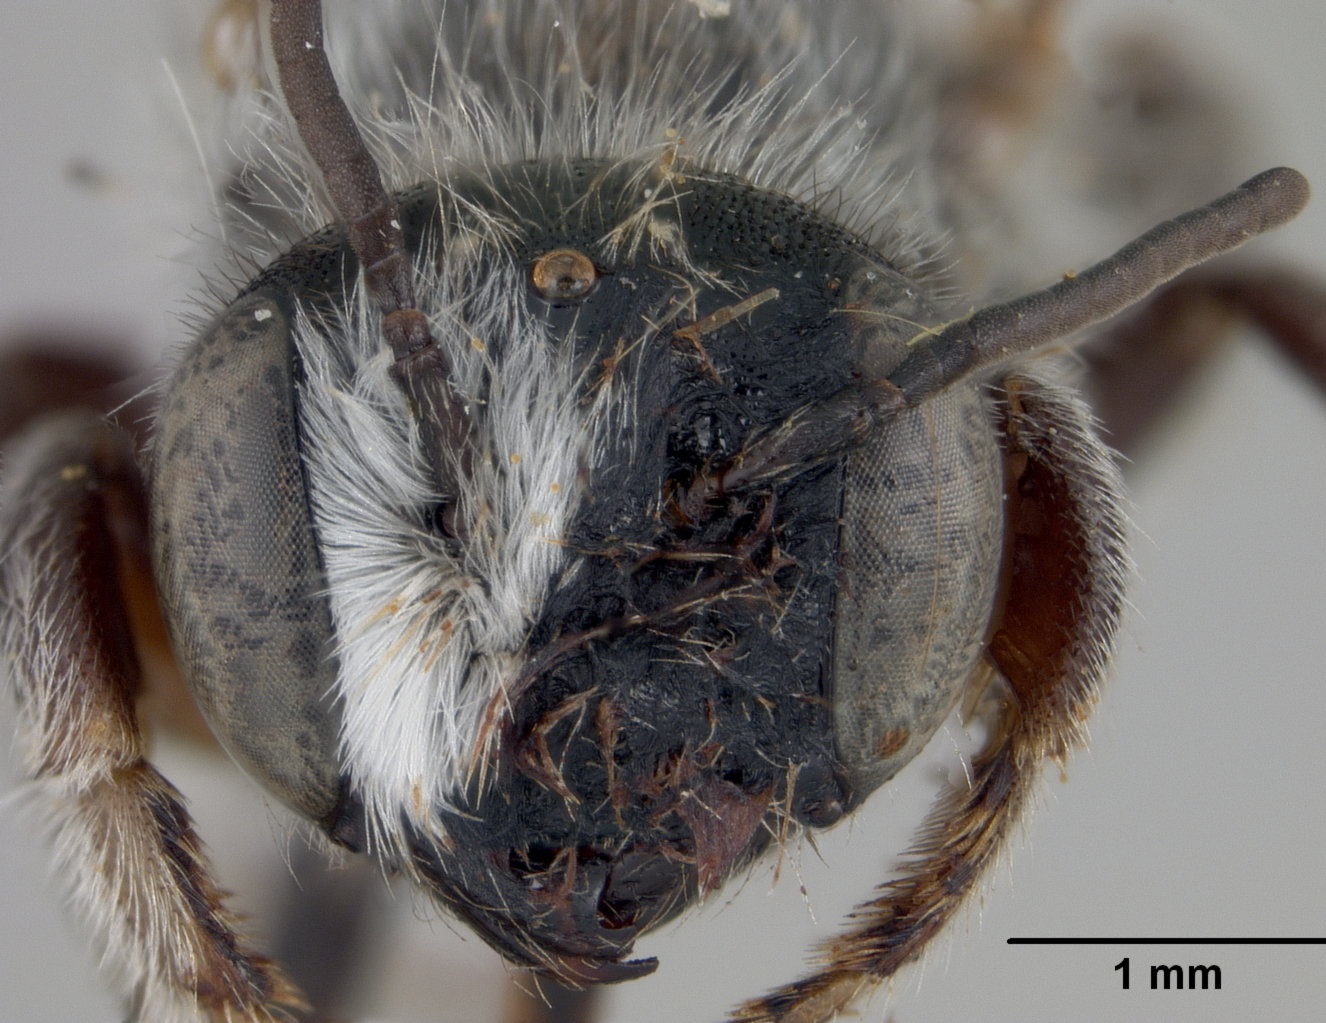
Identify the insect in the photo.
Megachile stoddardensis
